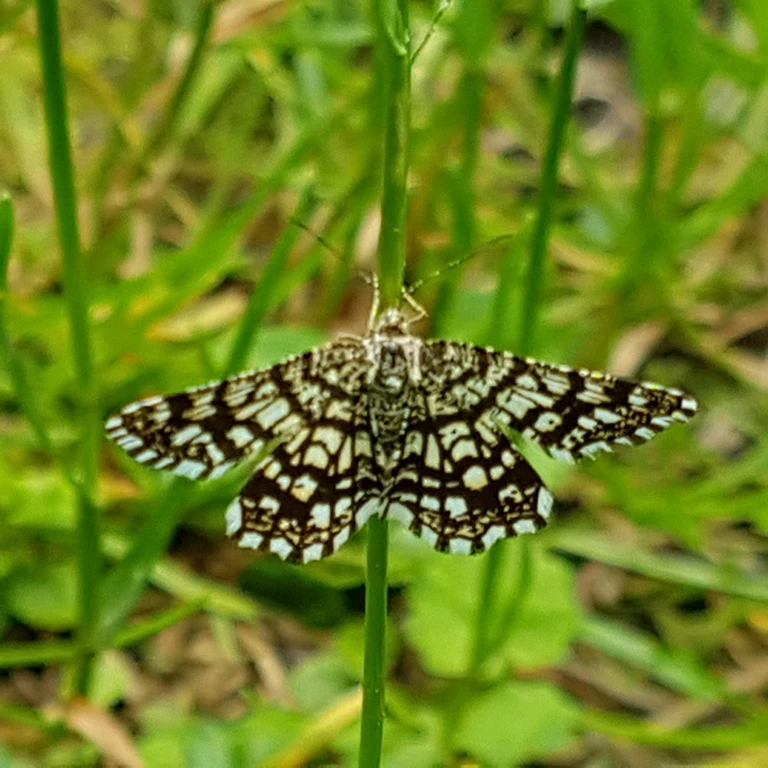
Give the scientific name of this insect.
Chiasmia clathrata
